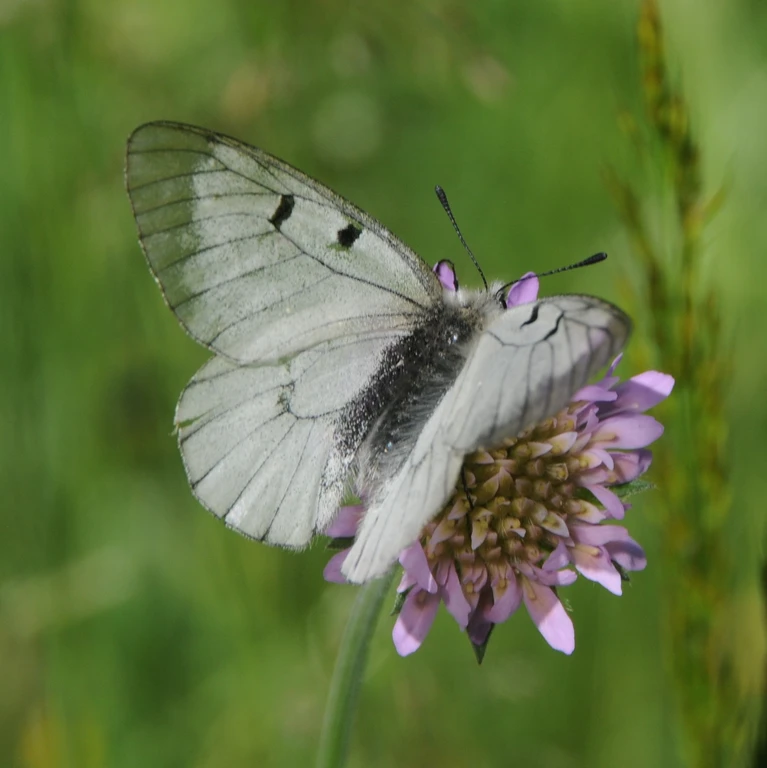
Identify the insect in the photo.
Parnassius mnemosyne
